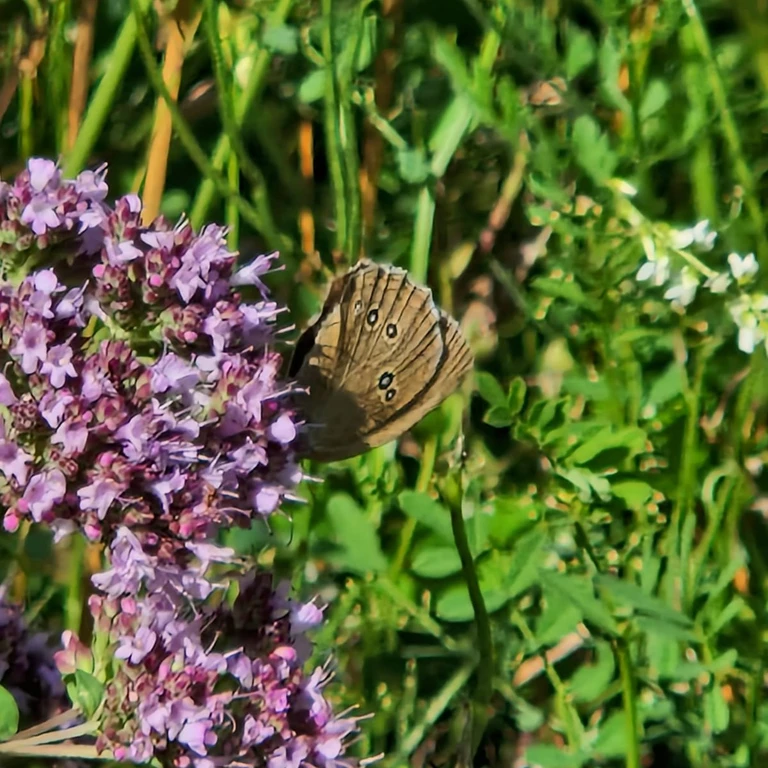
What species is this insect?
Aphantopus hyperantus
